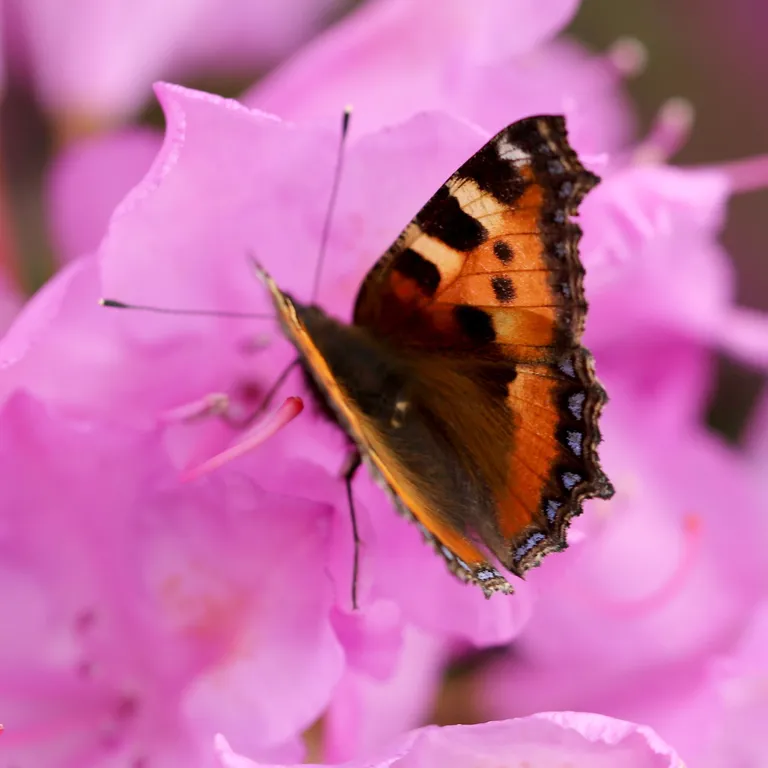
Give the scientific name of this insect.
Aglais urticae
